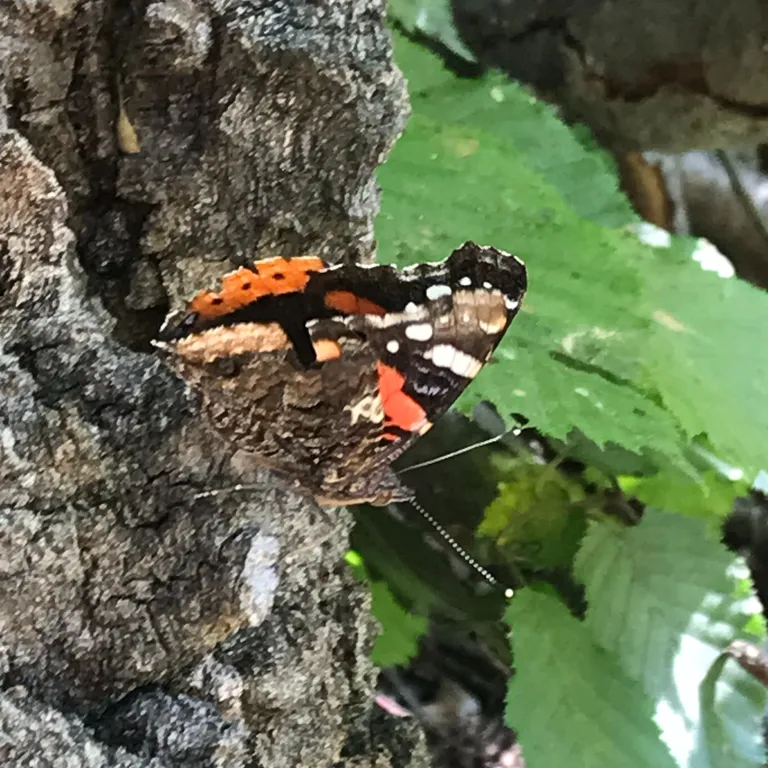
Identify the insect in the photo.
Vanessa atalanta
